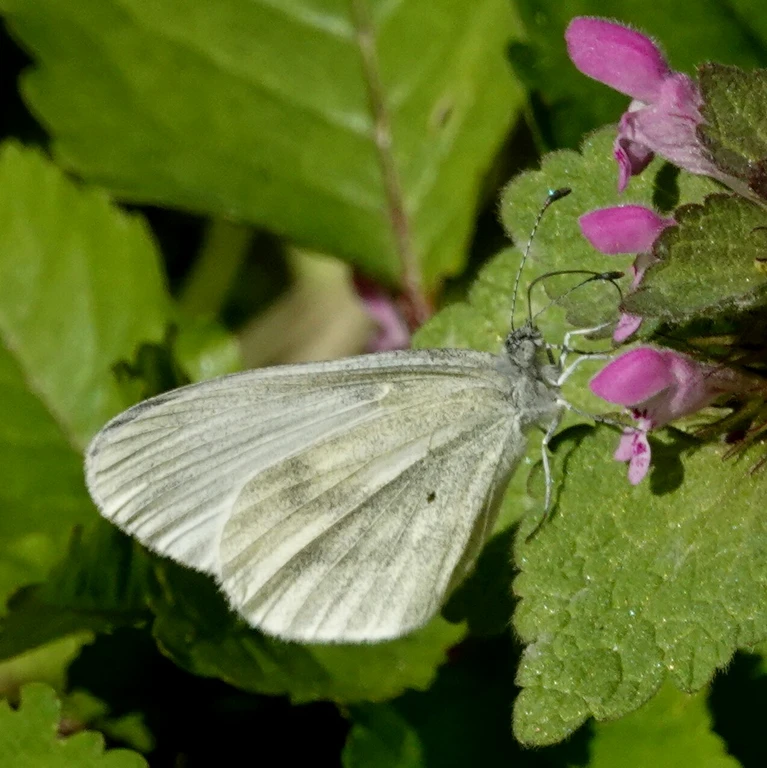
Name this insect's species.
Leptidea sinapis/juvernica
